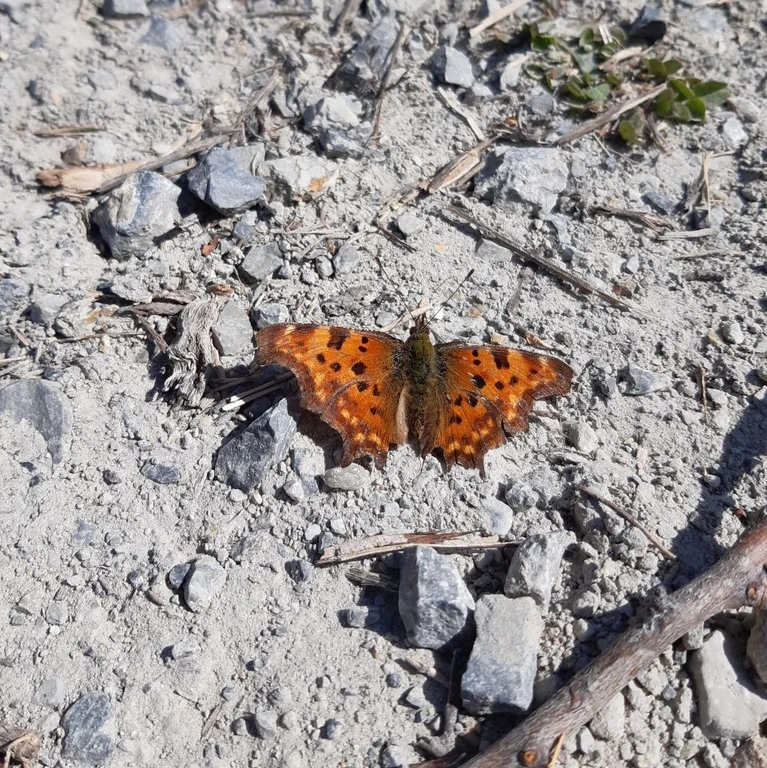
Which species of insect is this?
Polygonia c-album
